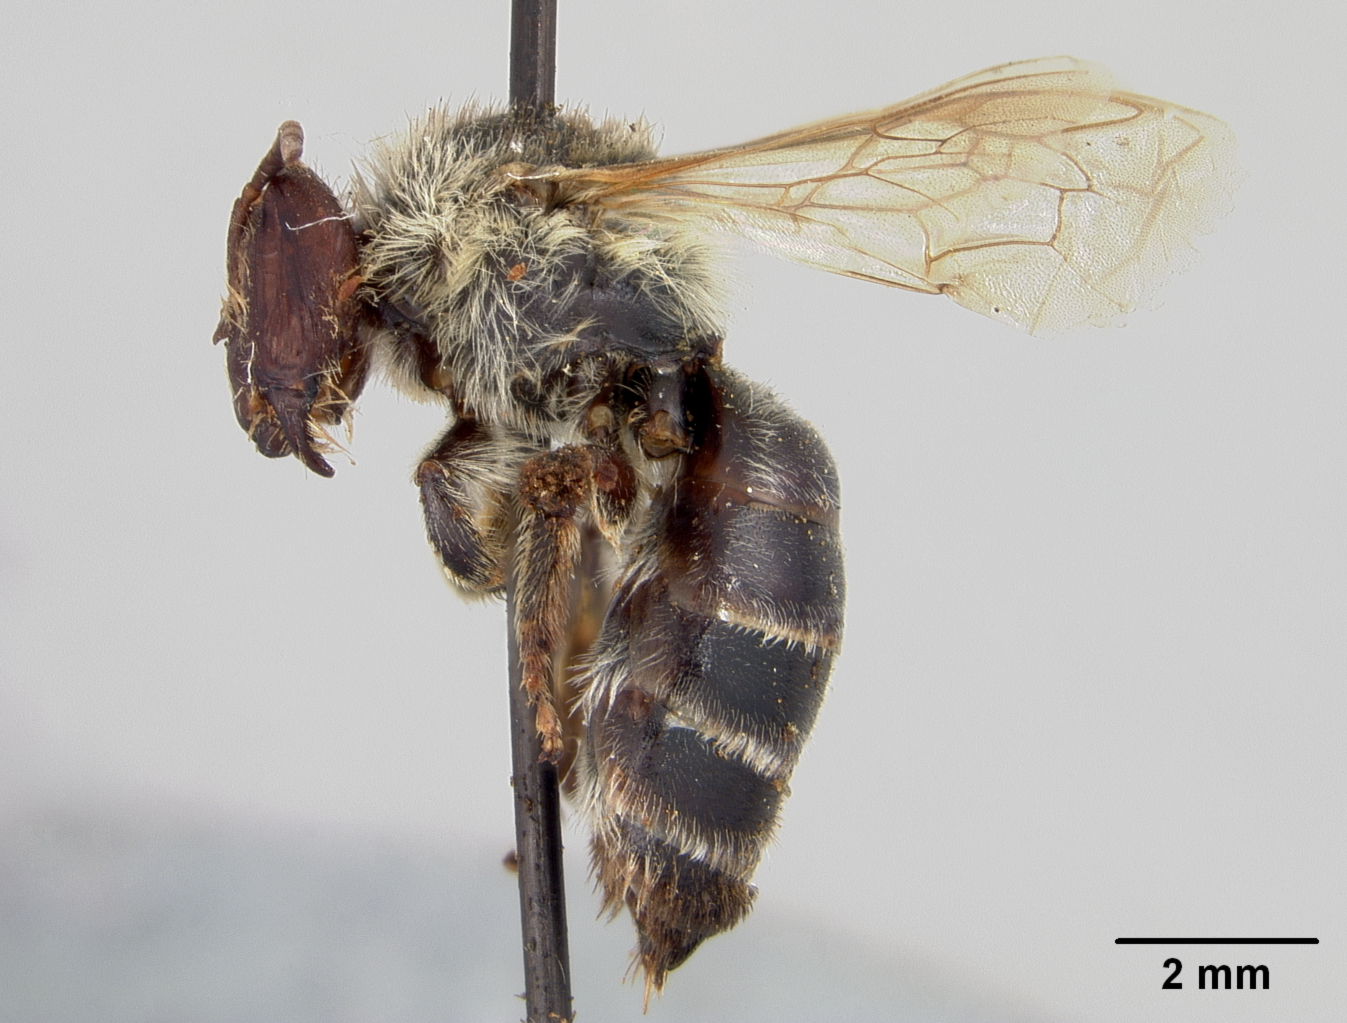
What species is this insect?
Melitta americaniformis
